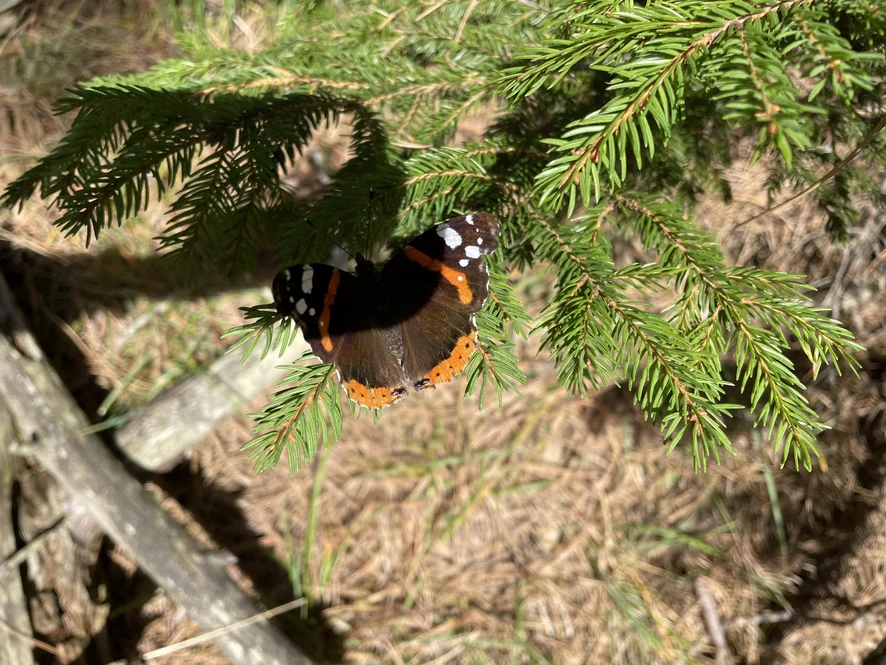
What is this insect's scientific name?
Vanessa atalanta
